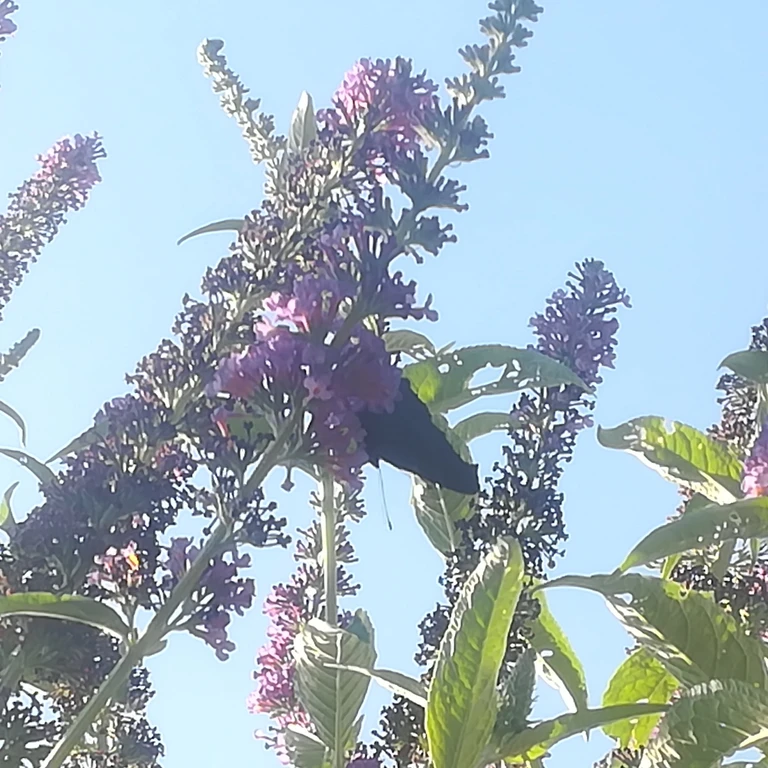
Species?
Aglais io
